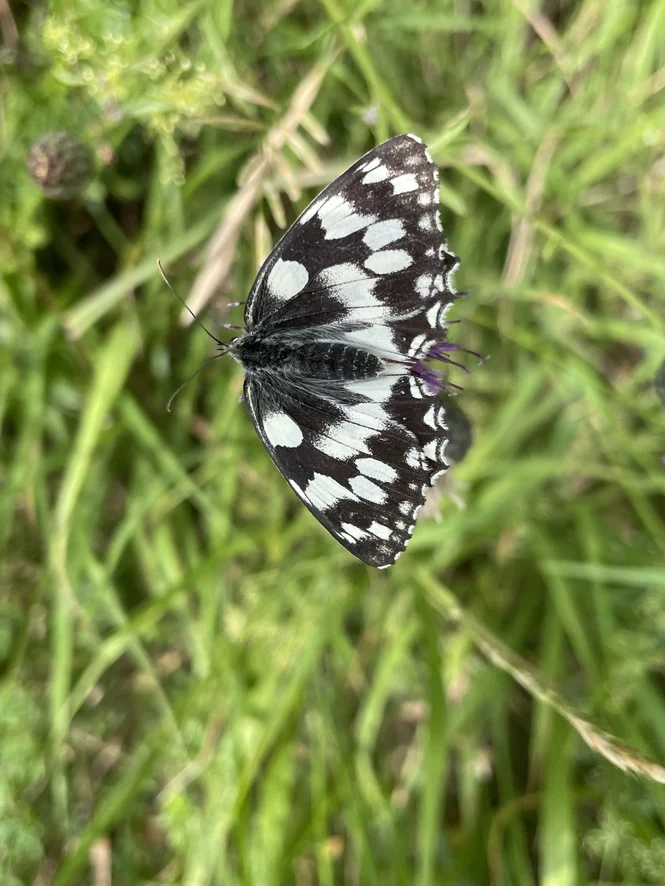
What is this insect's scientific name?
Melanargia galathea
